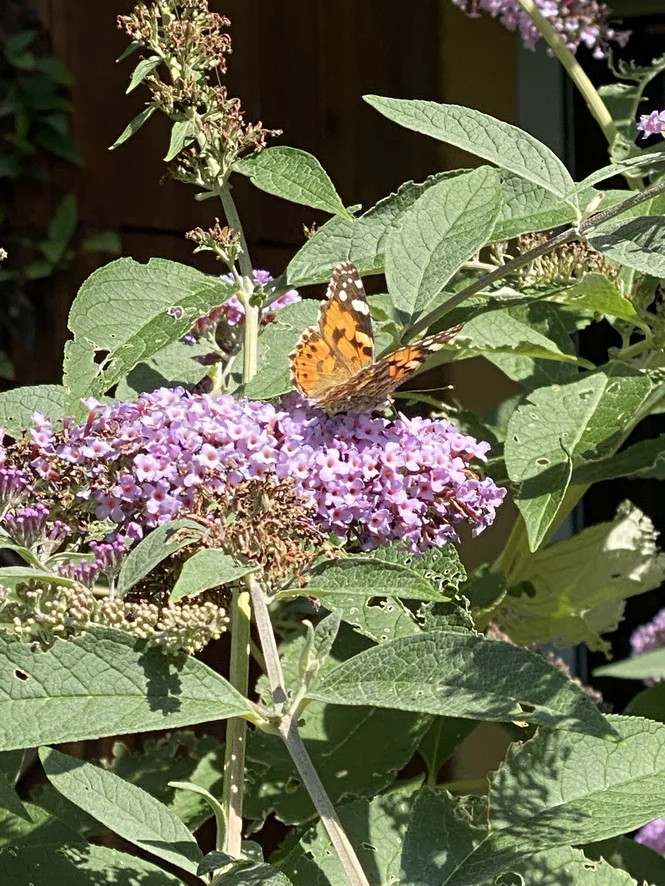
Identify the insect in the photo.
Vanessa cardui
